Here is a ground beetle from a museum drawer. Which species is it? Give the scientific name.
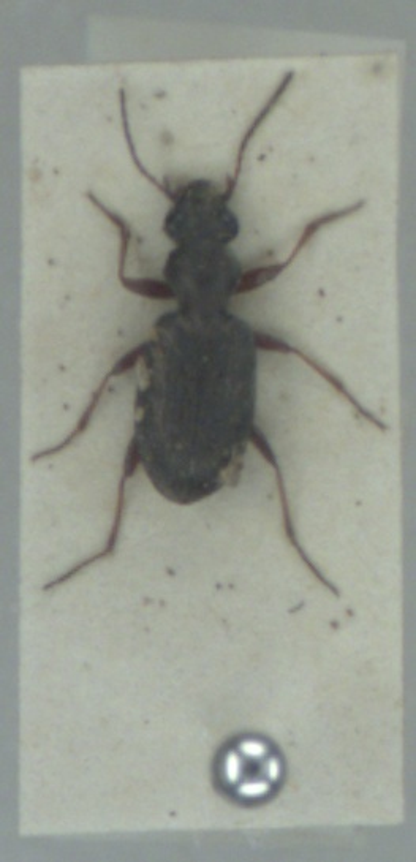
Asaphidion pallipes
